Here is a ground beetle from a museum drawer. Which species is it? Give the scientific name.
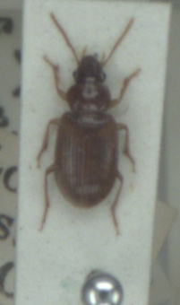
Bradycellus verbasci
